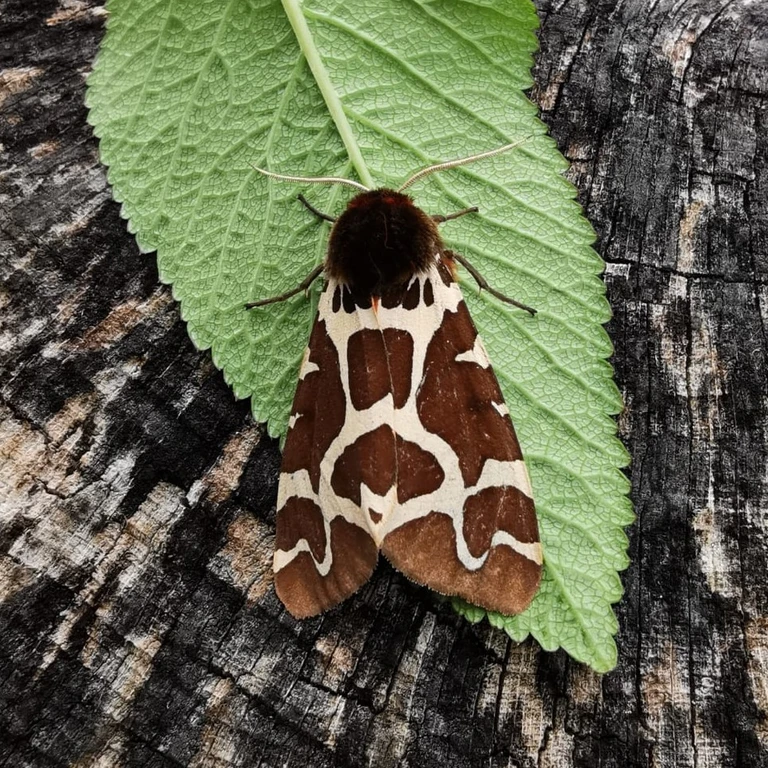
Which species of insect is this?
Arctia caja
